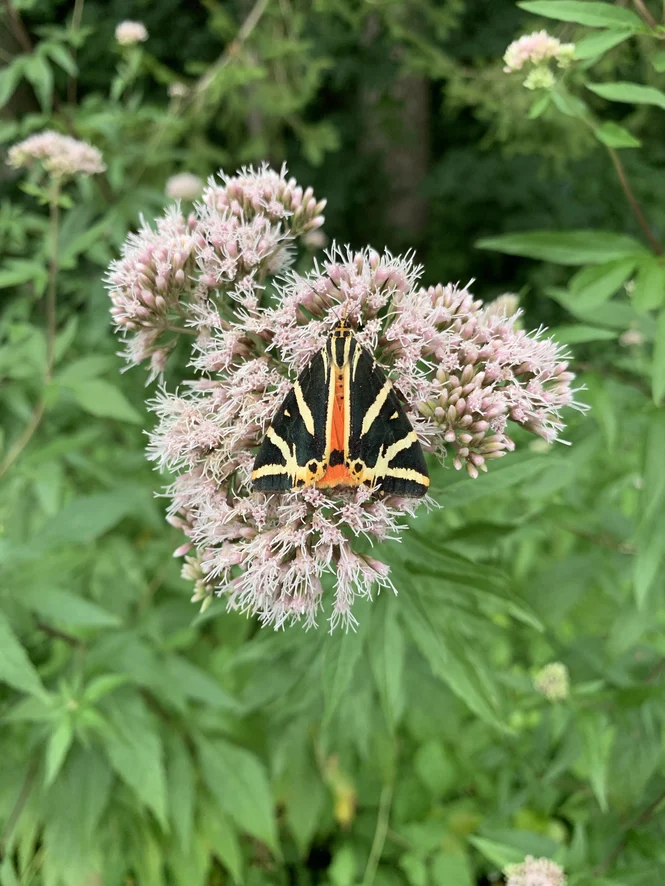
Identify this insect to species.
Euplagia quadripunctaria
